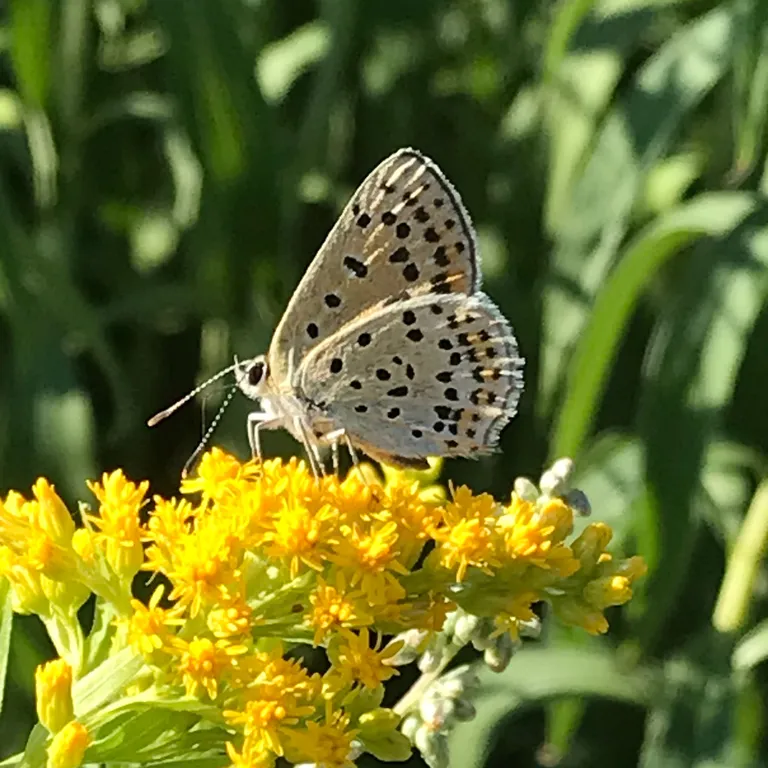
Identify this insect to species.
Lycaena tityrus (also Loweia tityrus)
